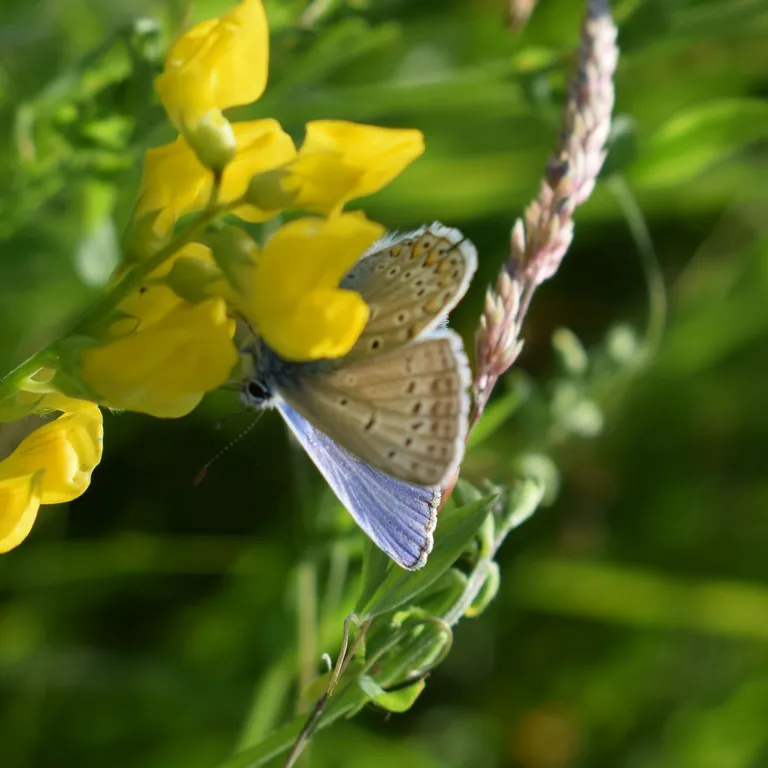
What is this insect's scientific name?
Polyommatus icarus
